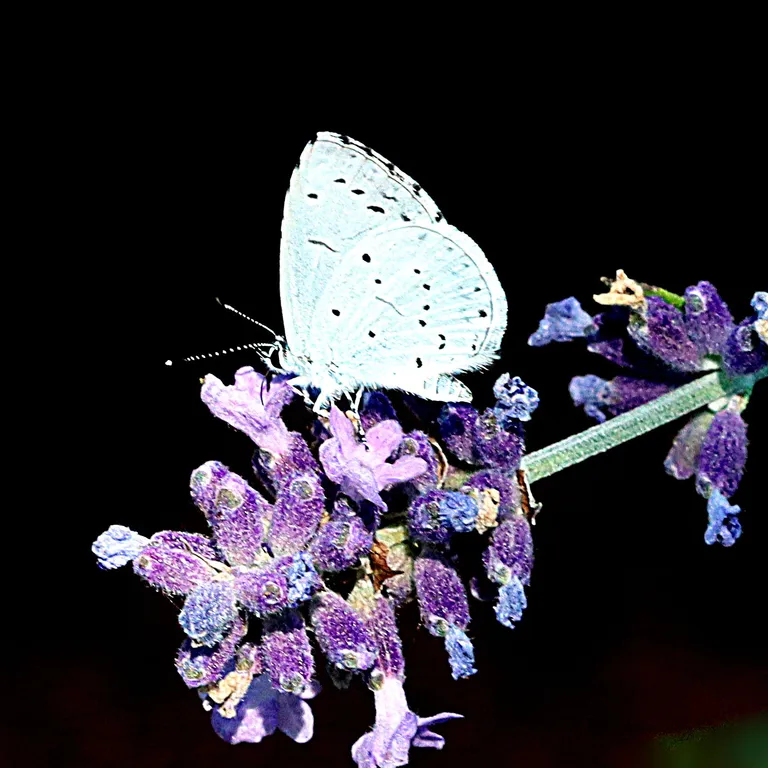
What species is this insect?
Celastrina argiolus
